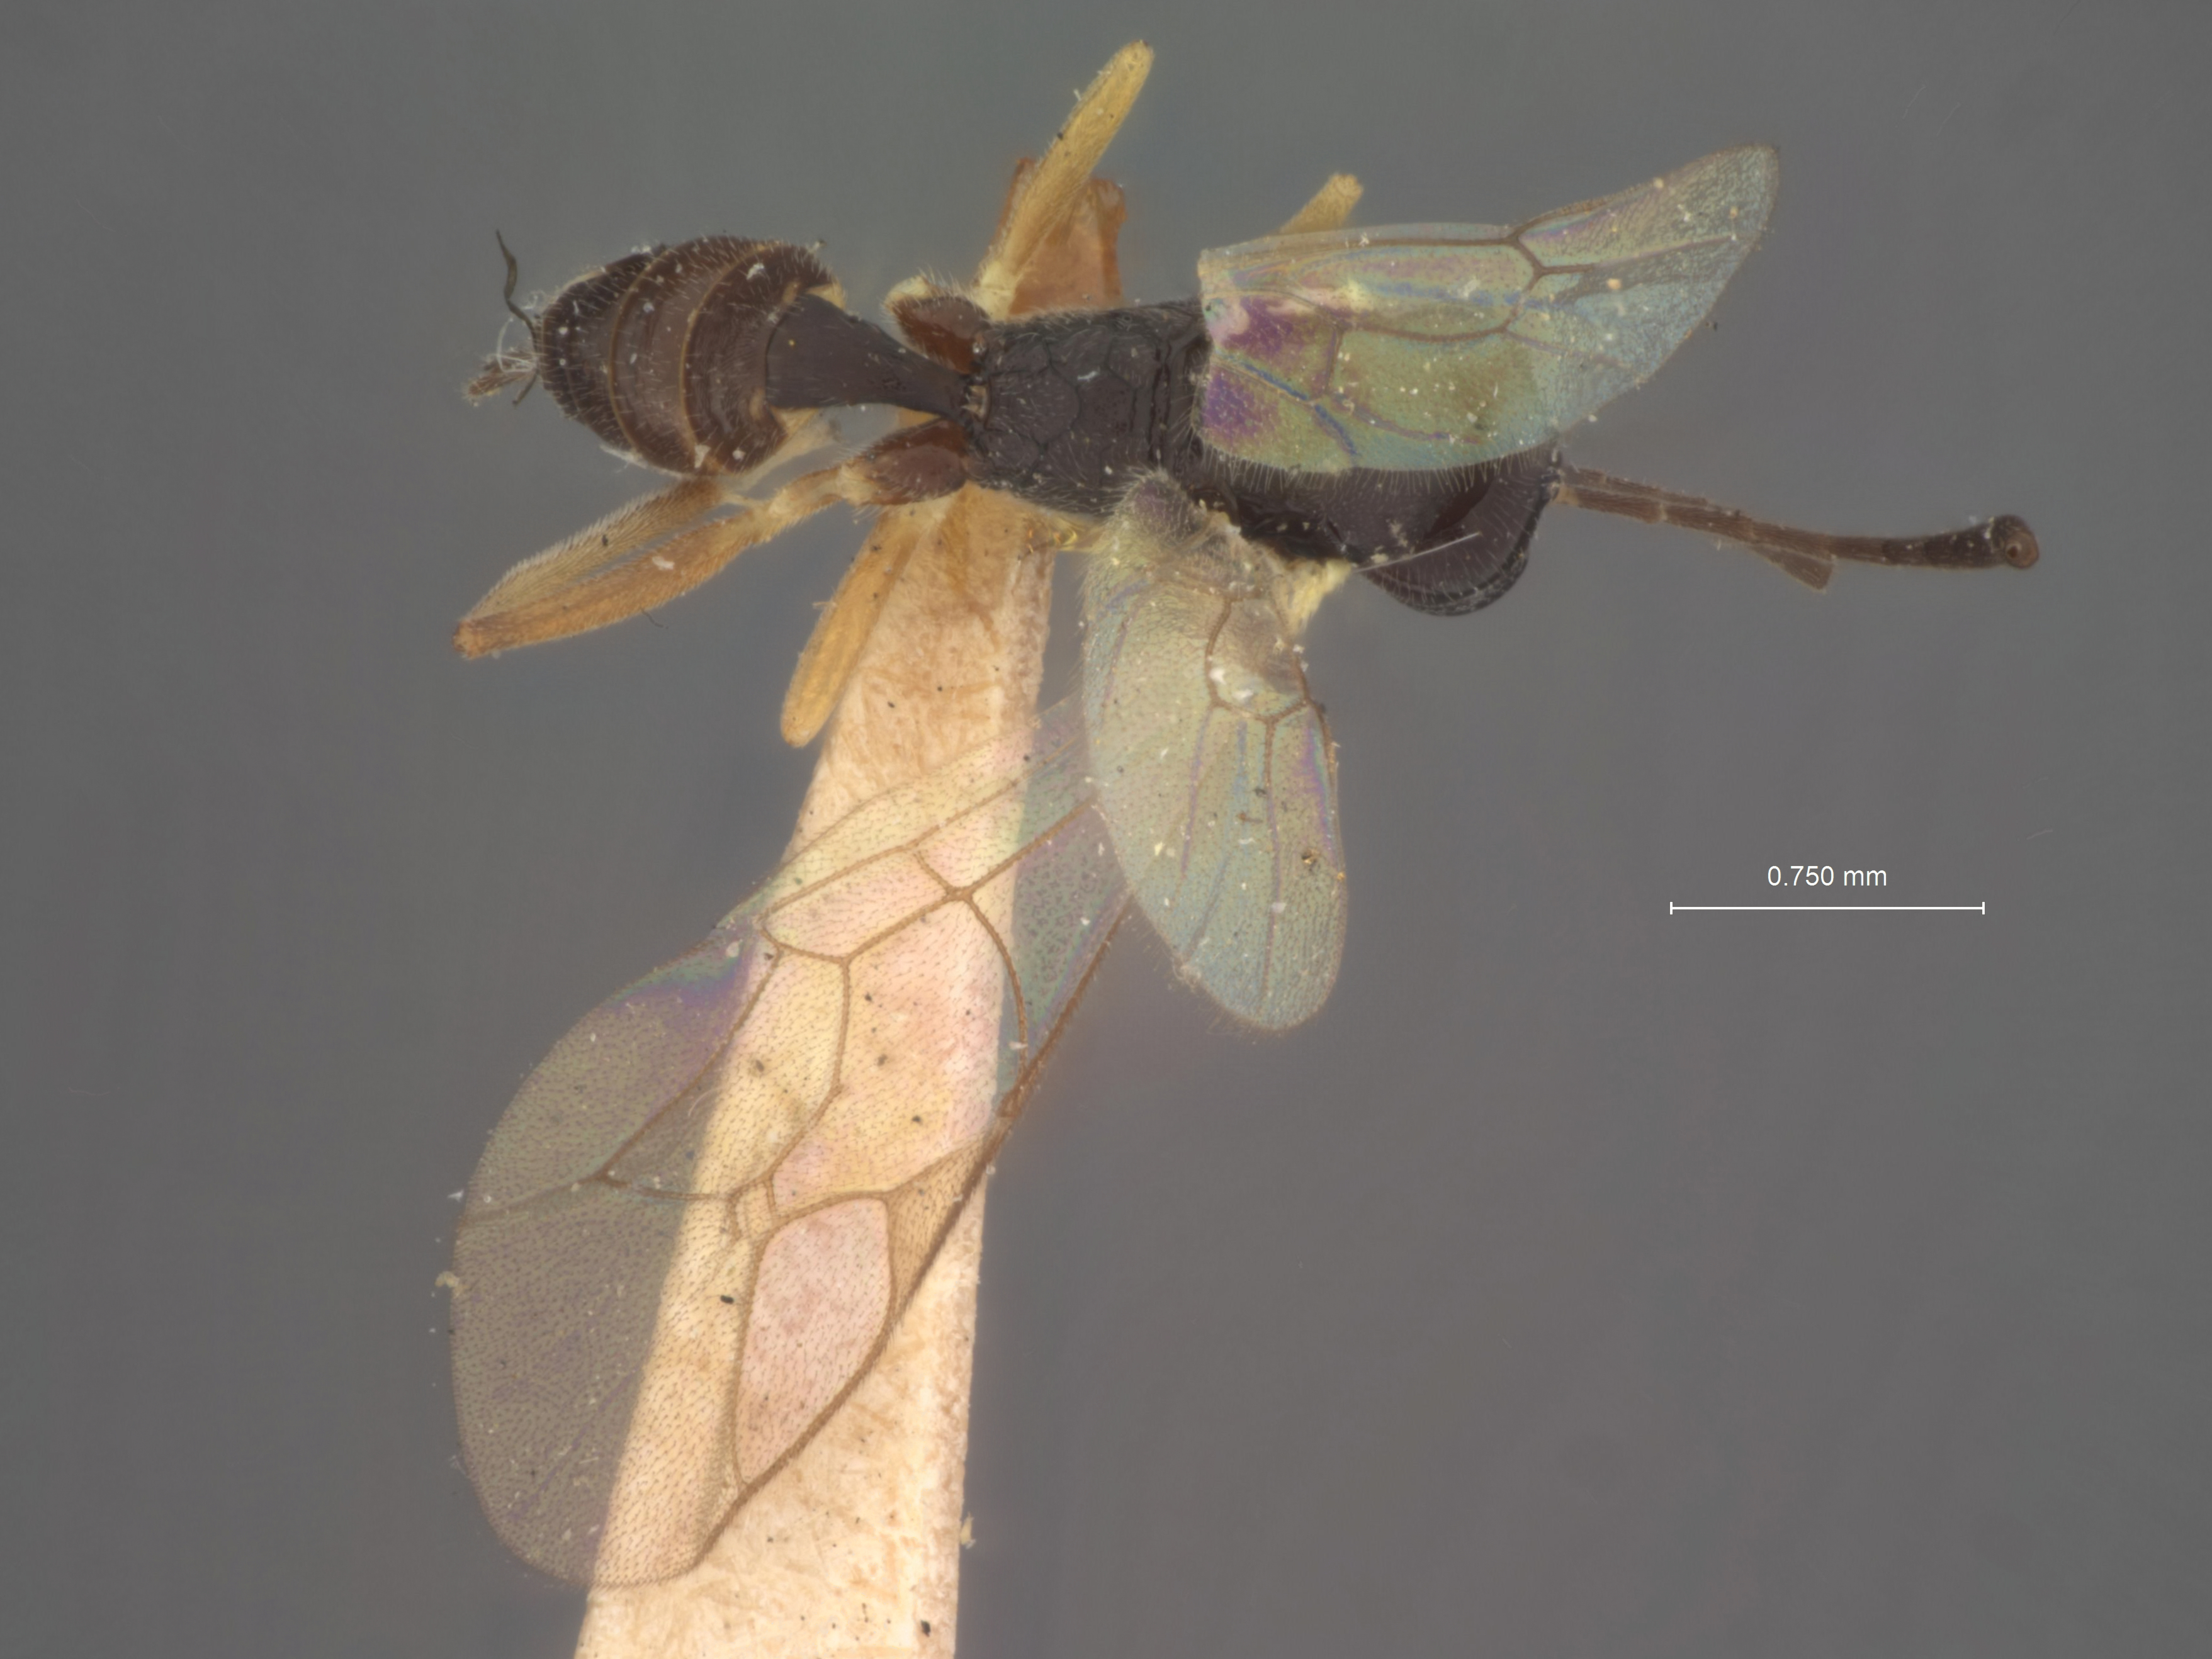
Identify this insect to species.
Hemiteles alticola
